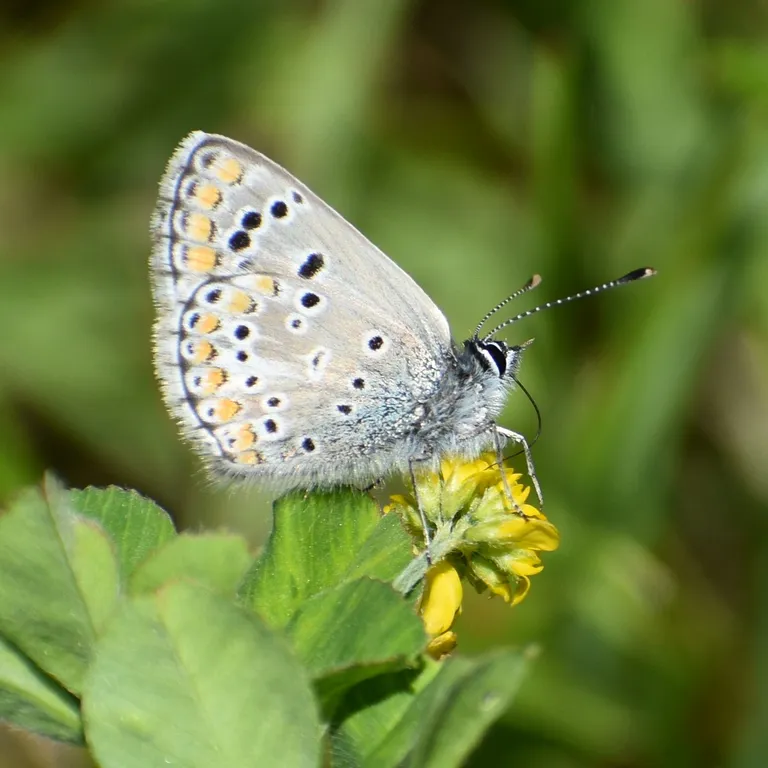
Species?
Aricia agestis/artaxerxes
